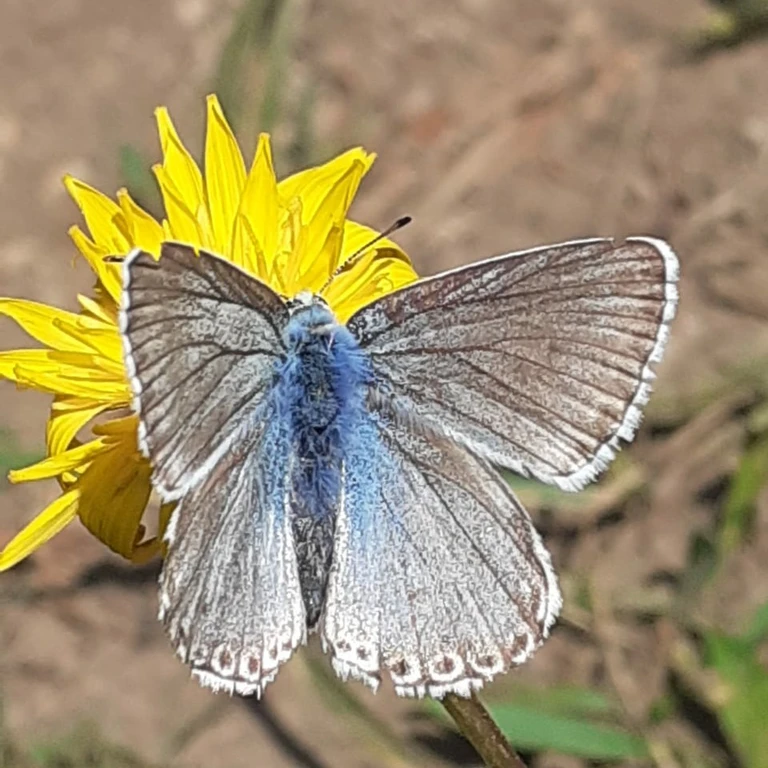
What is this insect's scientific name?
Lysandra coridon
